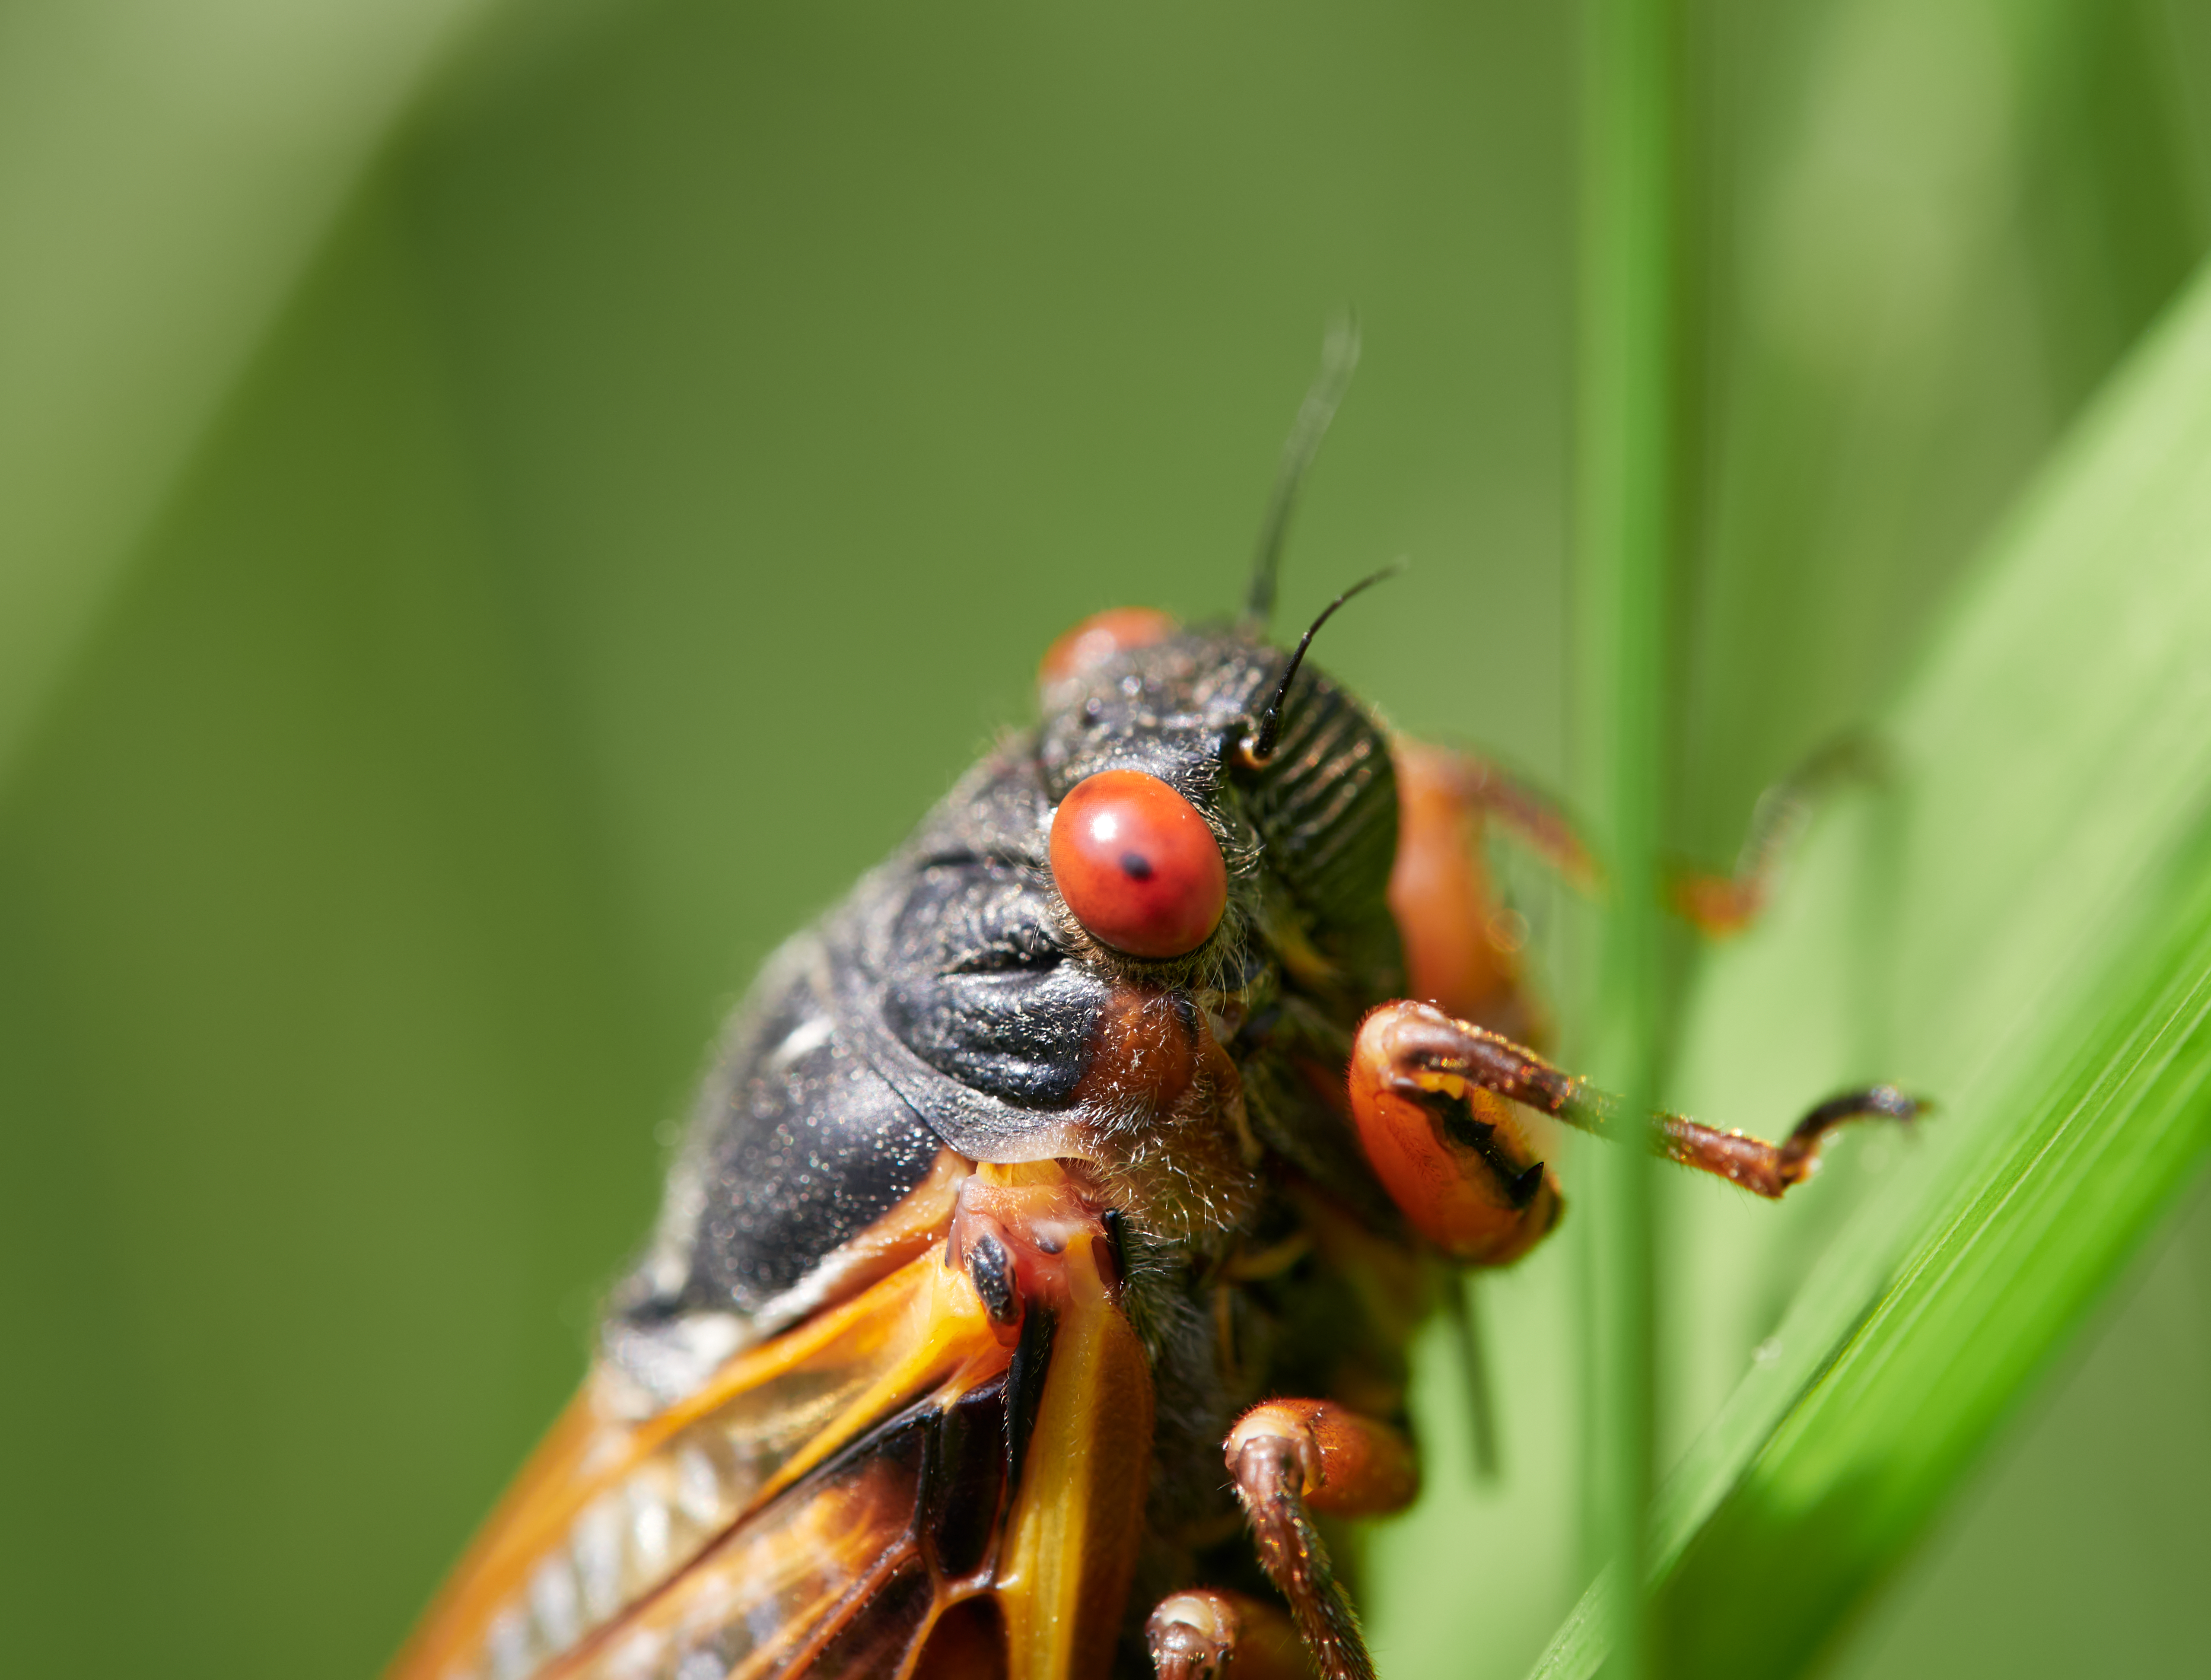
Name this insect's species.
Magicicada septendecim
